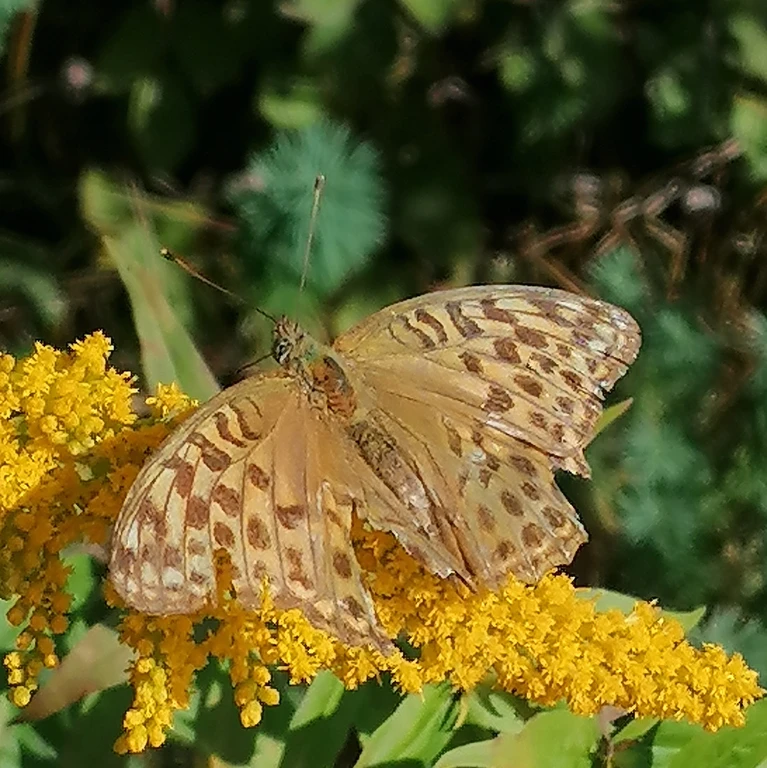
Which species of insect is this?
Argynnis paphia
